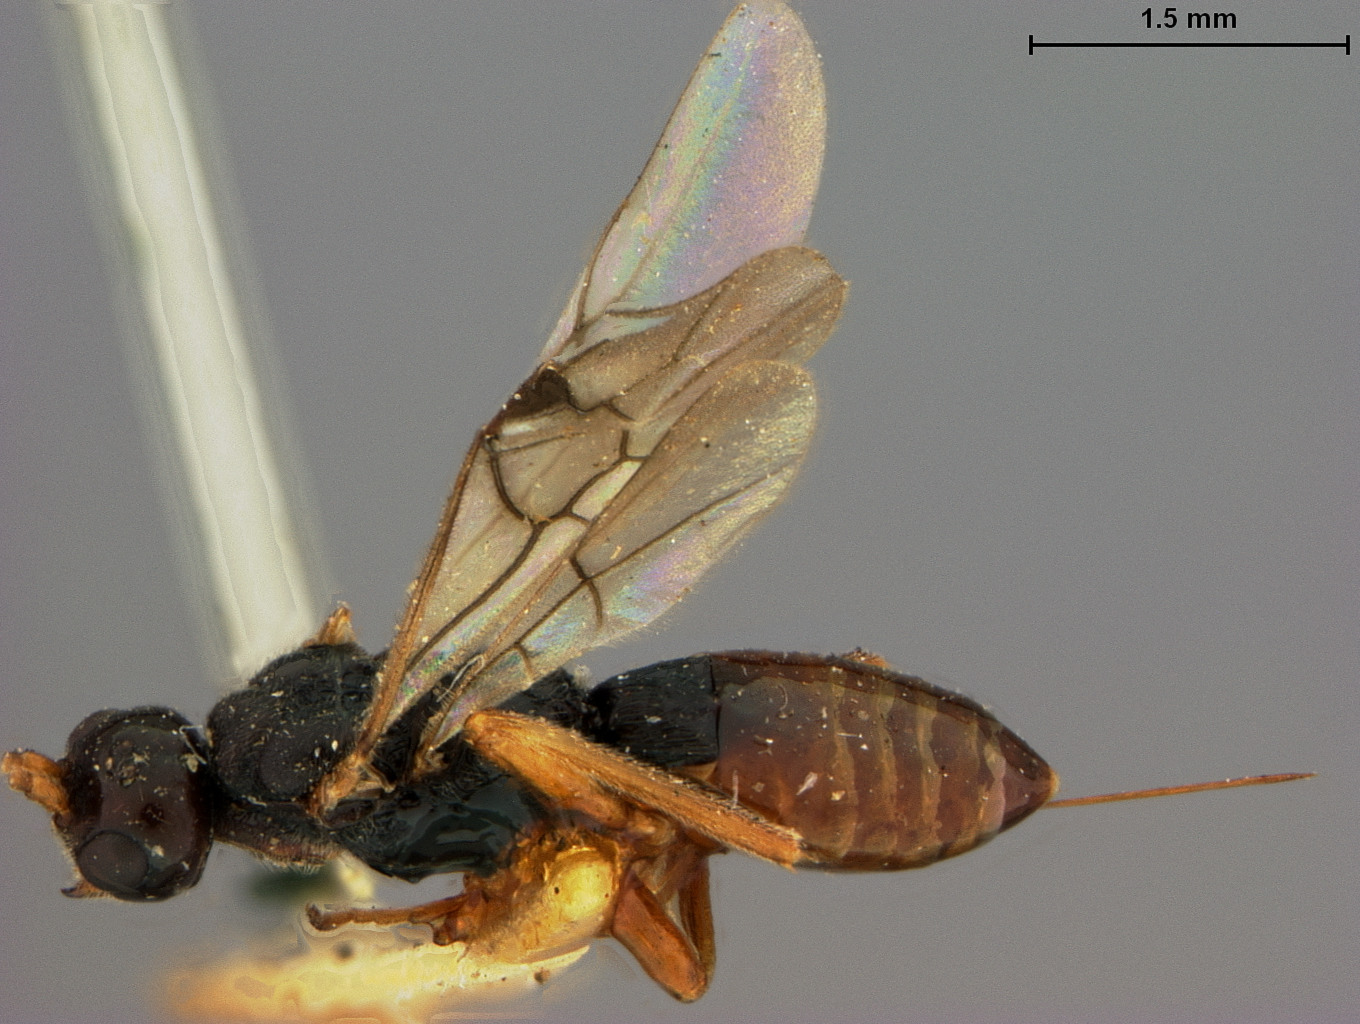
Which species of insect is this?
Doryctes incertus
